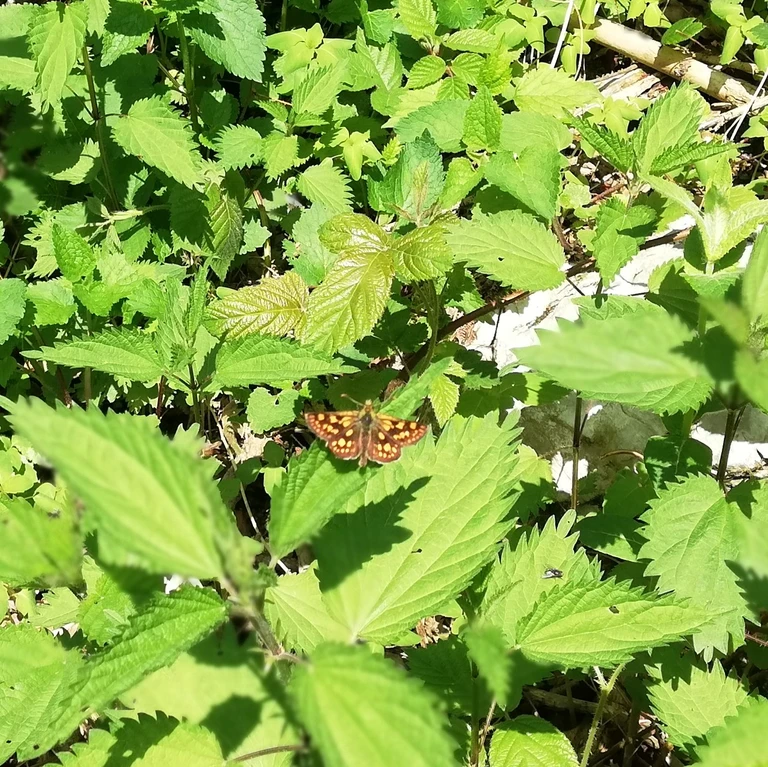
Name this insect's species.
Carterocephalus palaemon
